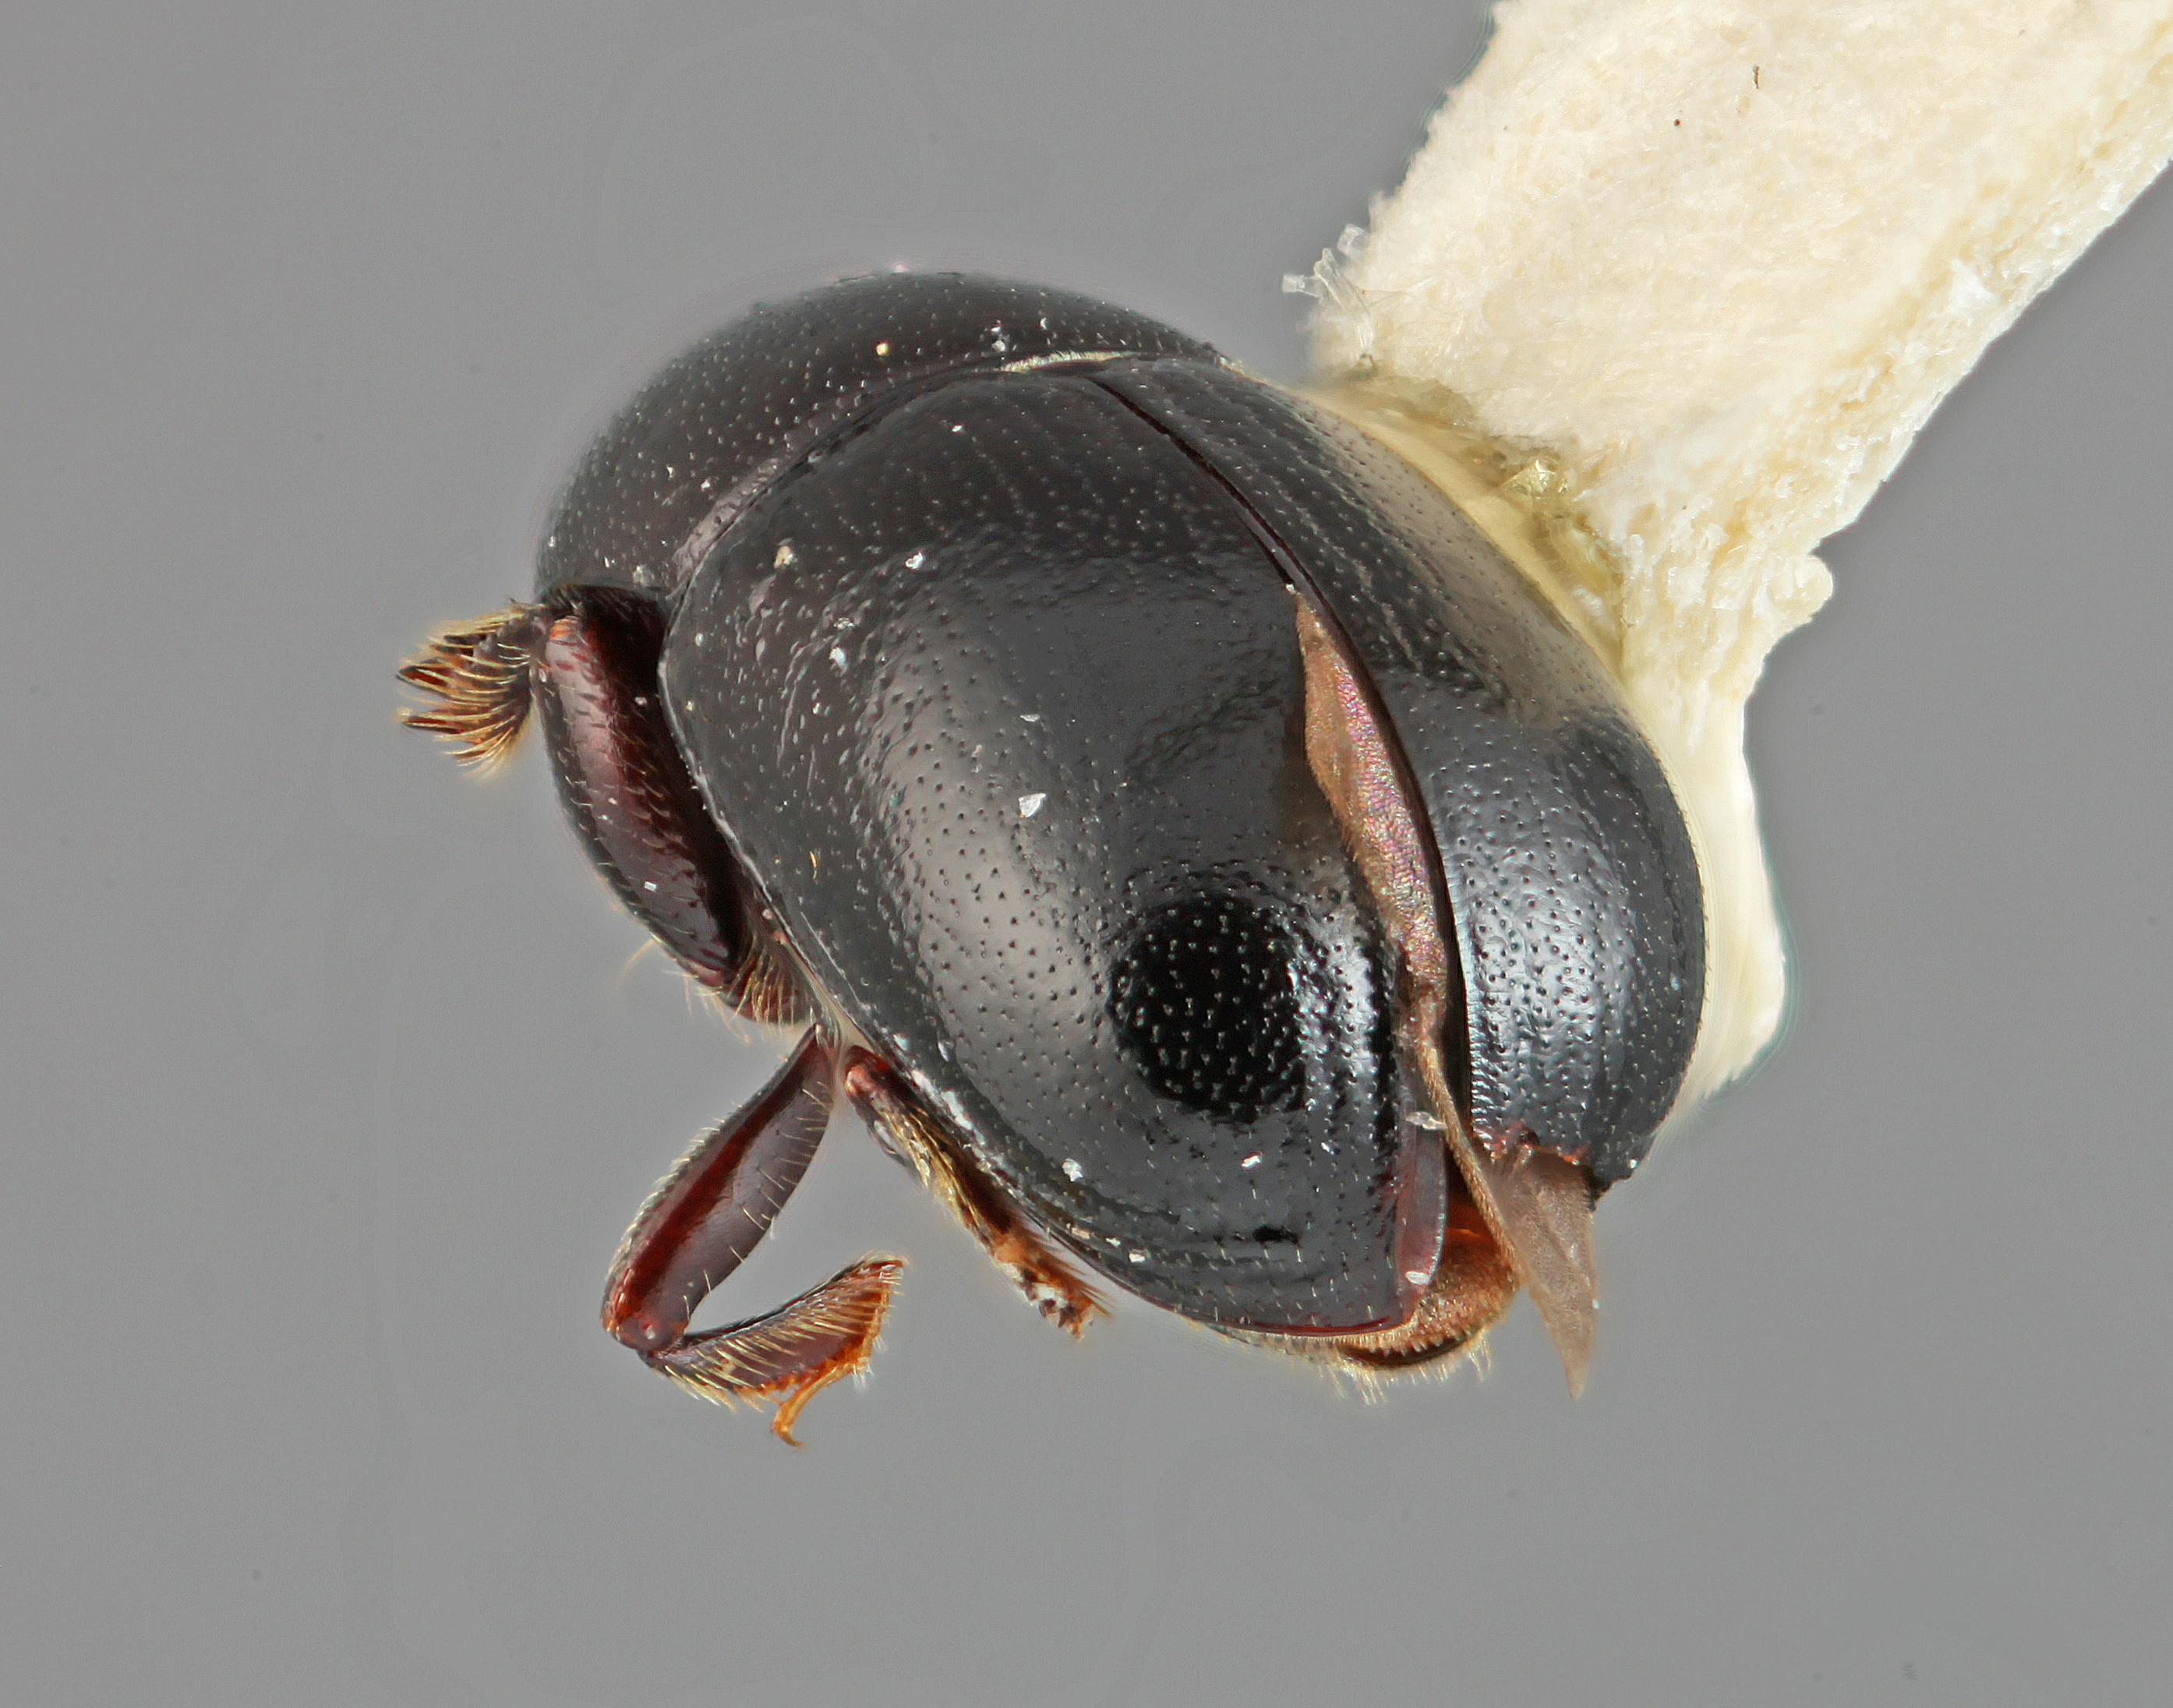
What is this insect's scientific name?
Prionosceles glaber
